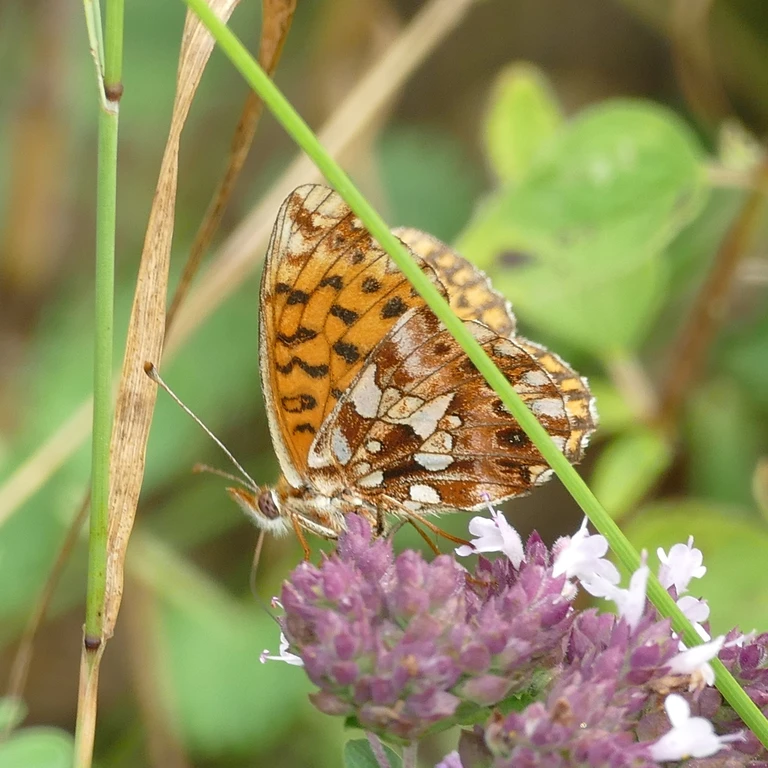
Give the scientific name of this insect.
Boloria dia
